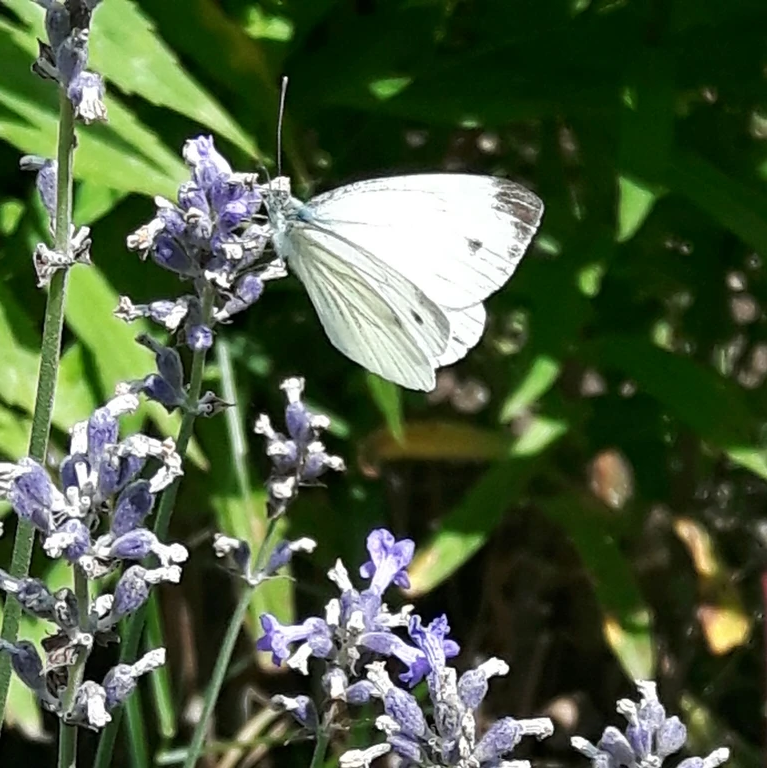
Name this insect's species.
Pieris napi
